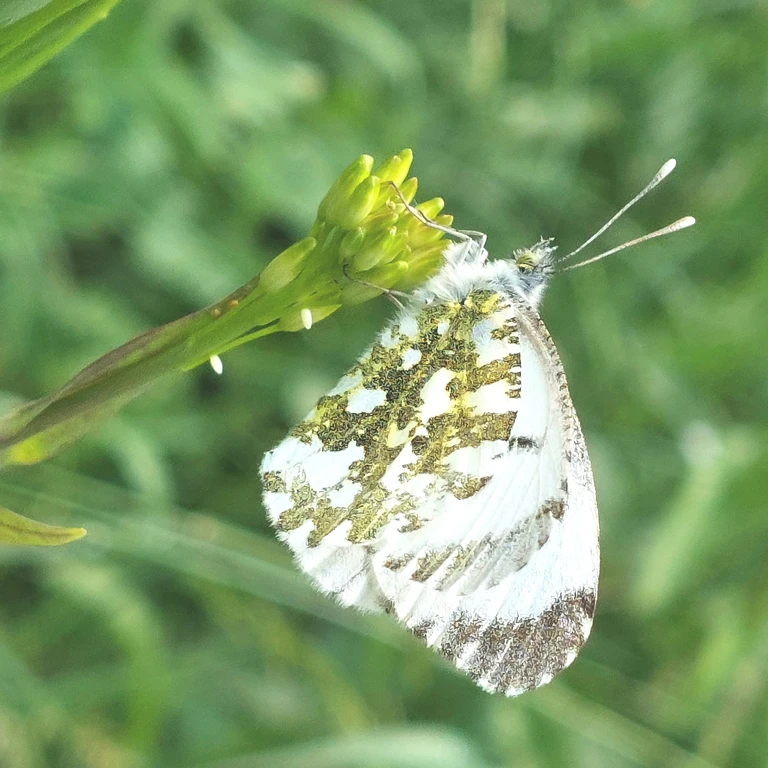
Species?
Anthocharis cardamines
